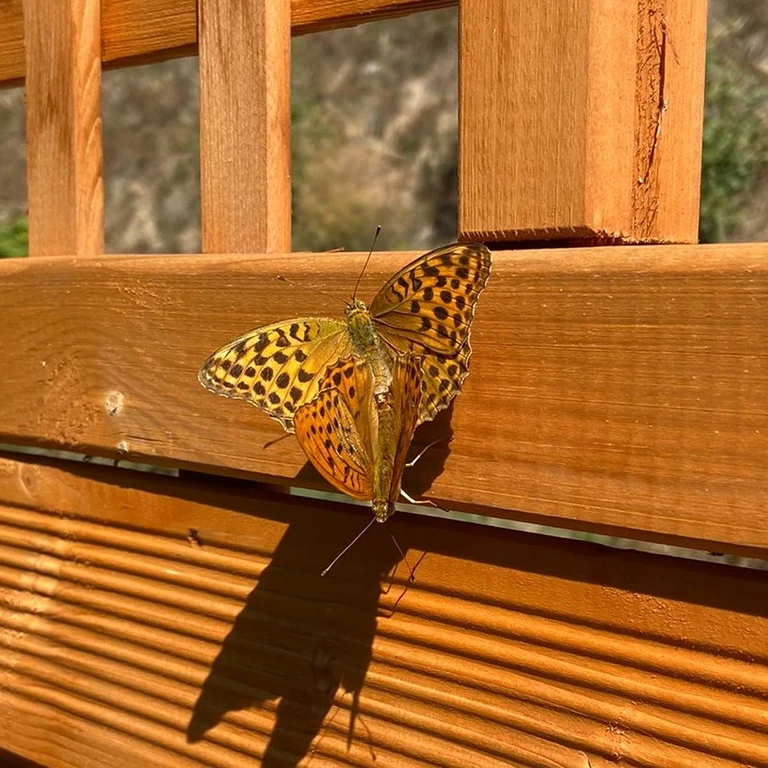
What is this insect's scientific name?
Argynnis paphia
